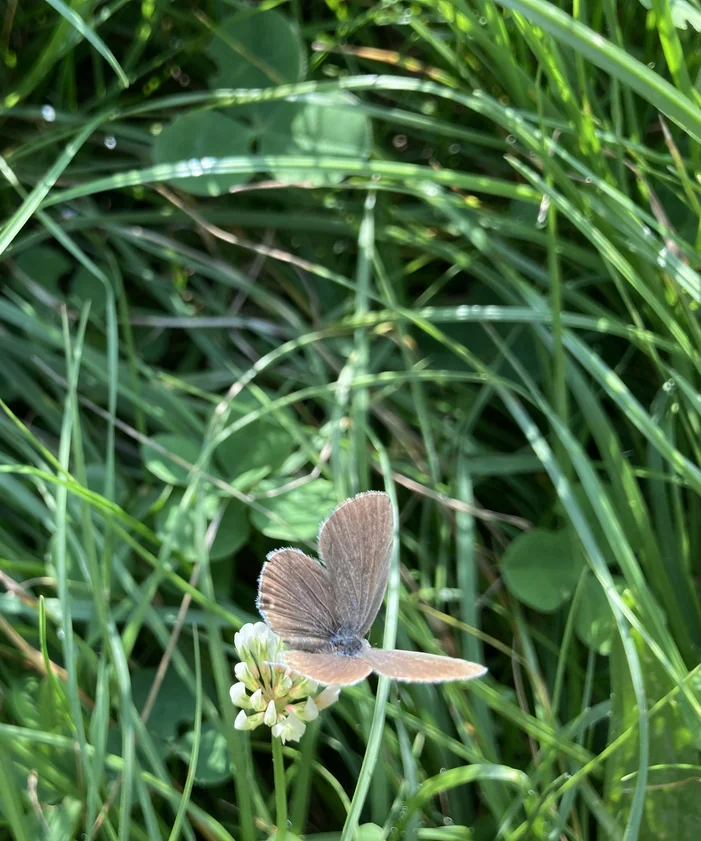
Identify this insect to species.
Cupido argiades (also Elkalyce argiades)
